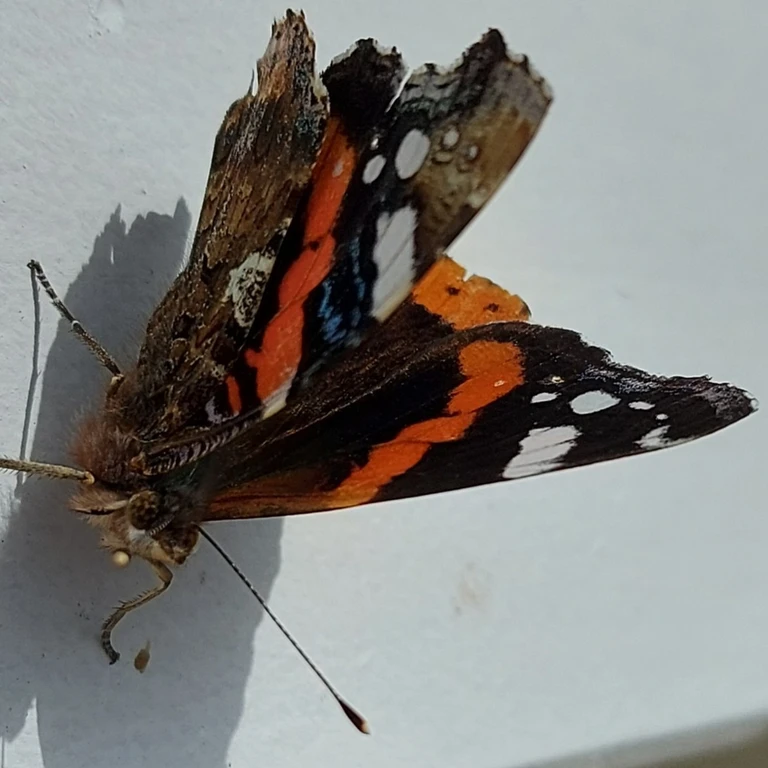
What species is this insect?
Vanessa atalanta
